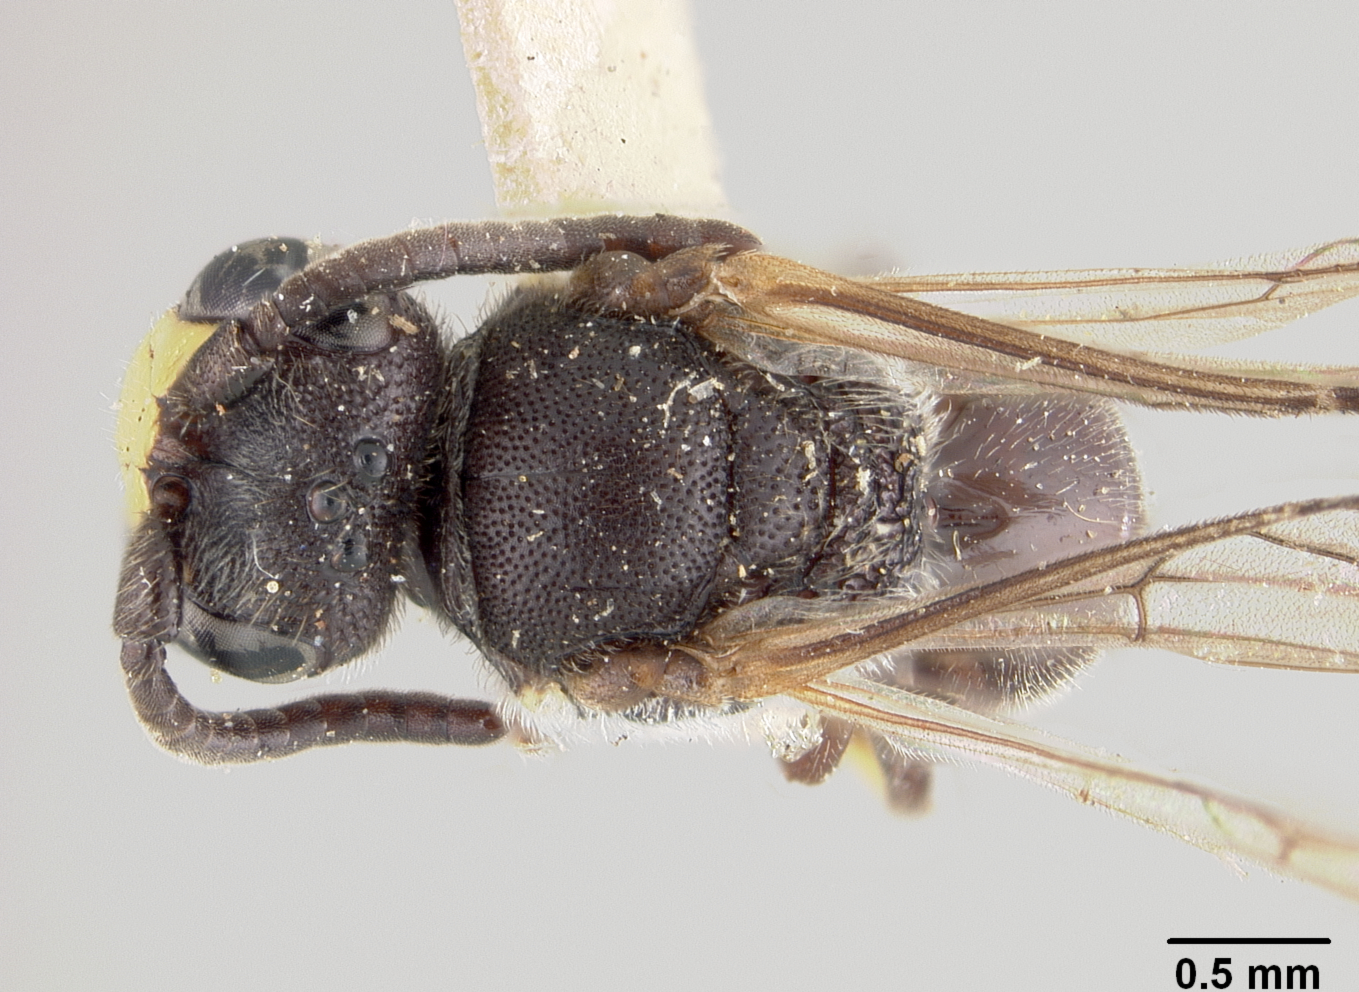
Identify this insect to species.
Prosopis citrinifrons
